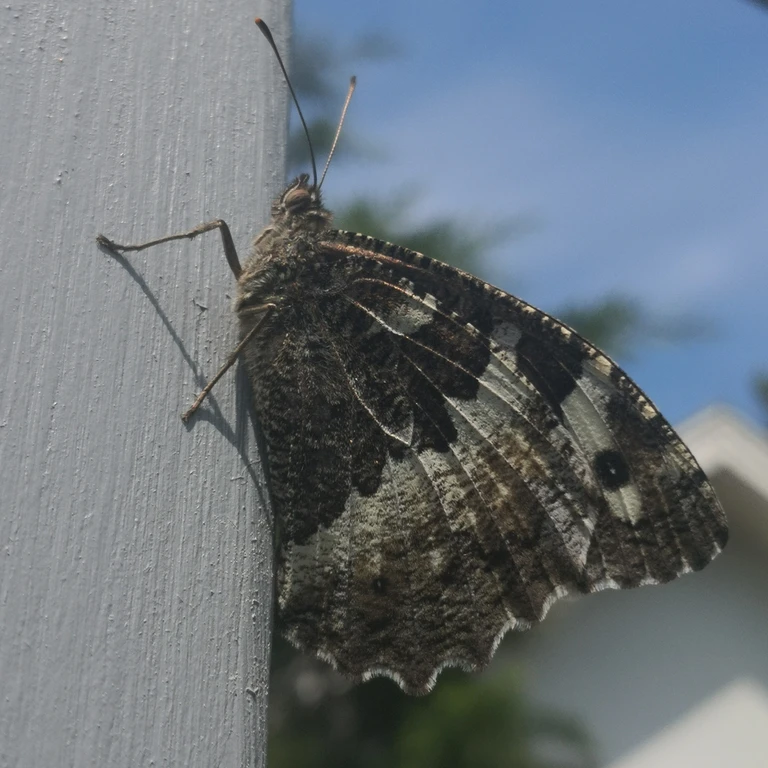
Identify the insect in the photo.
Brintesia circe
